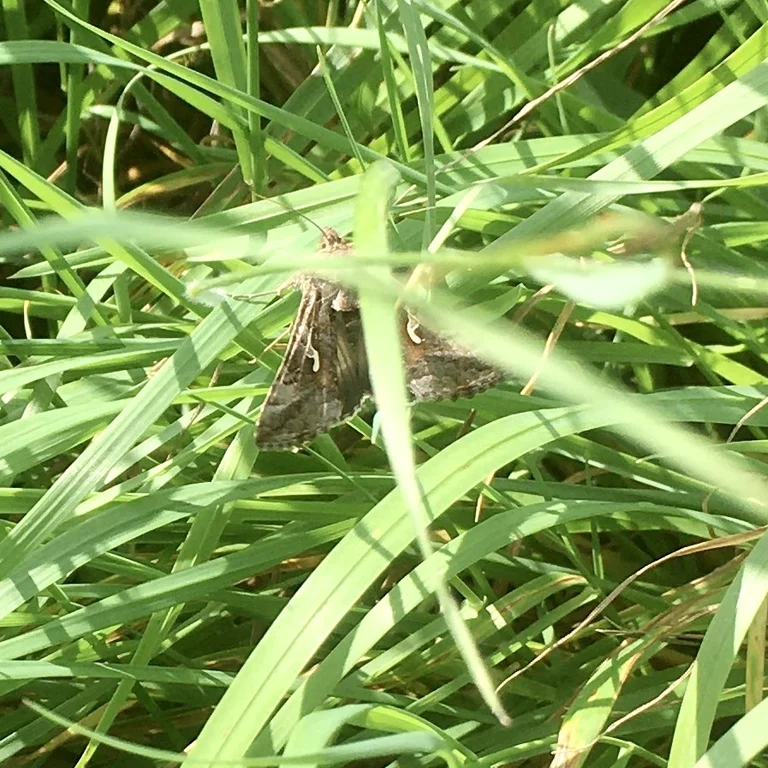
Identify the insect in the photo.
Autographa gamma
